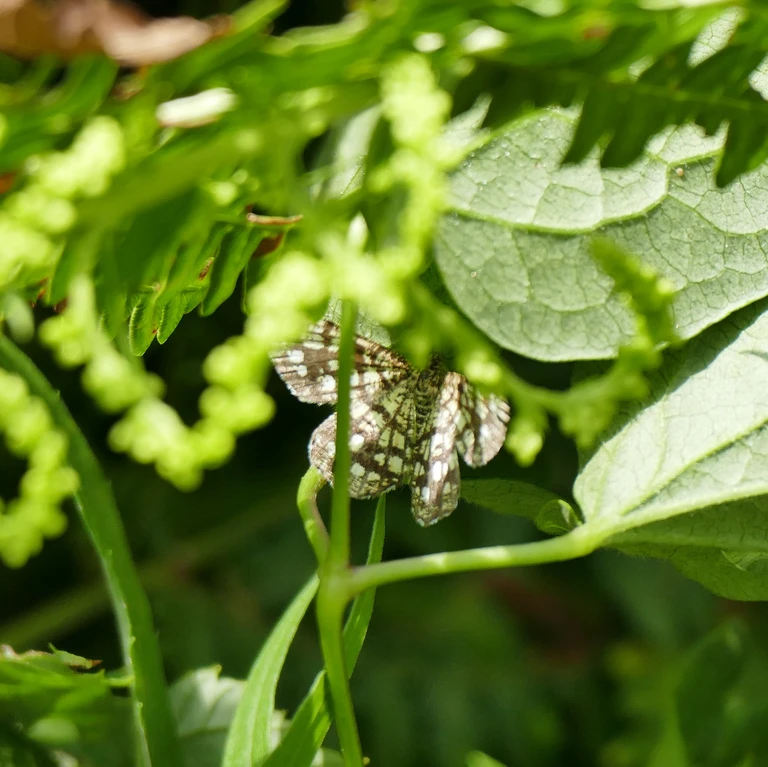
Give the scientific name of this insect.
Chiasmia clathrata
